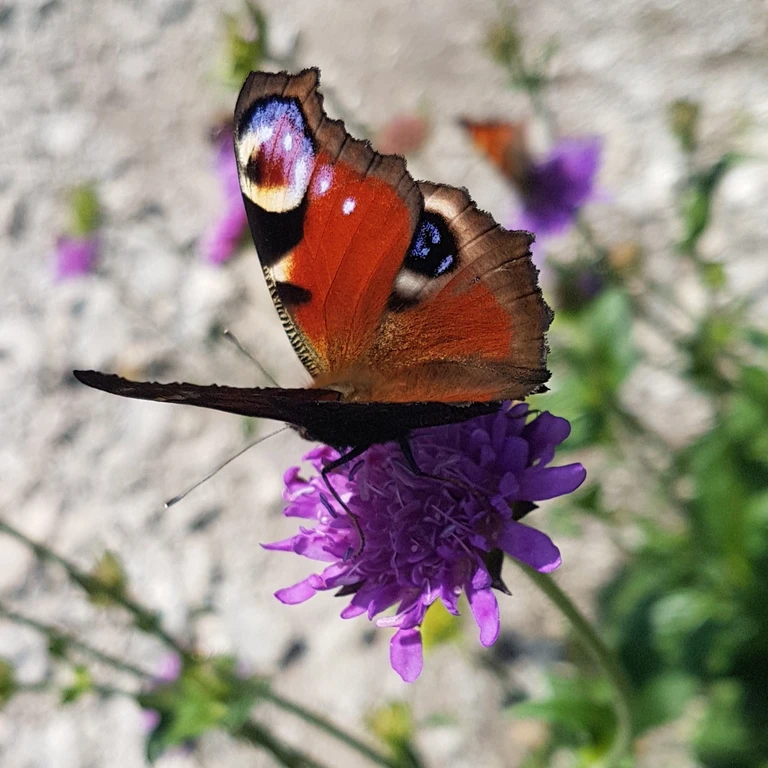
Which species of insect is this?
Aglais io
